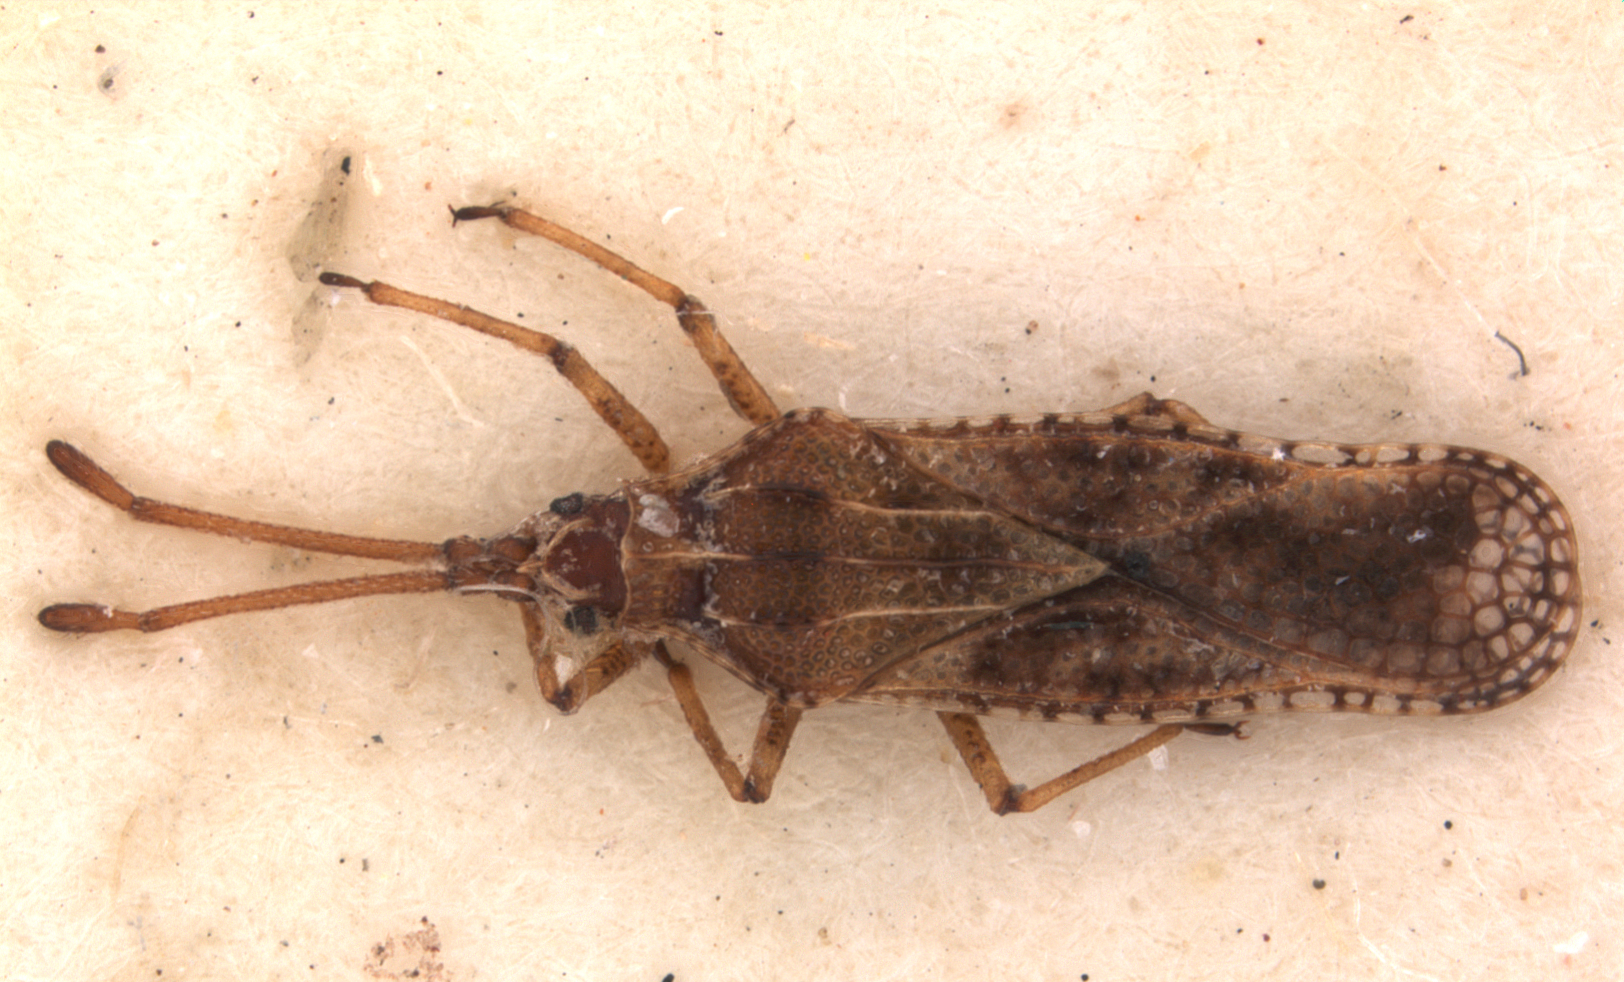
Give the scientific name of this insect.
Teleonemia syssita
